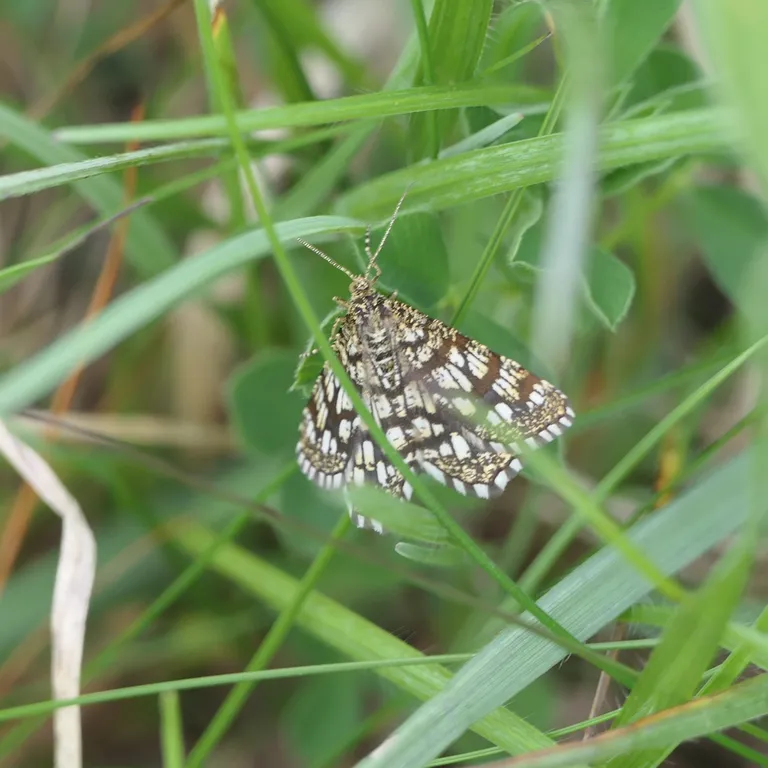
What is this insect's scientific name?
Chiasmia clathrata
